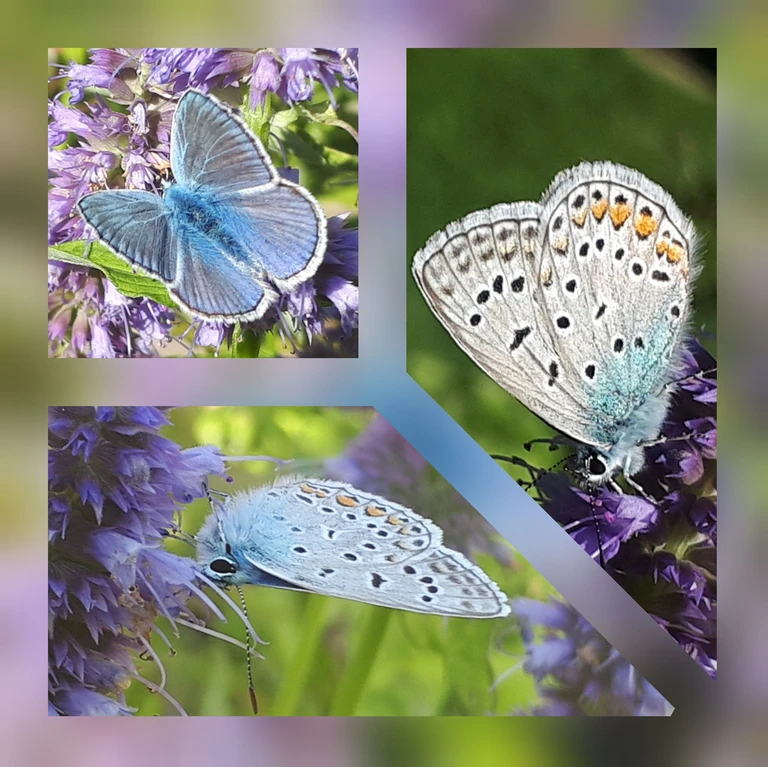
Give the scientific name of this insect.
Polyommatus icarus
